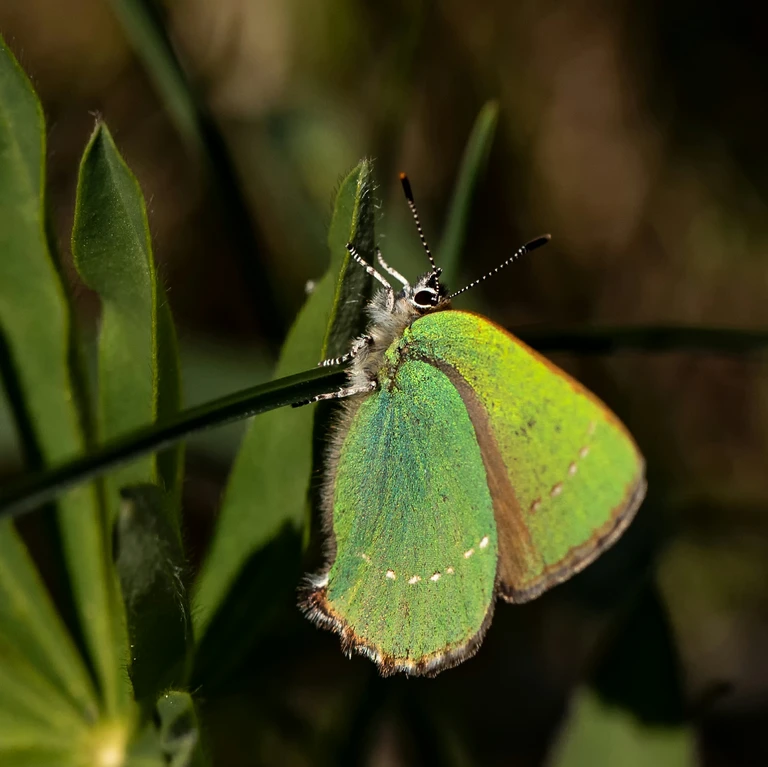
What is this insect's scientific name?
Callophrys rubi
